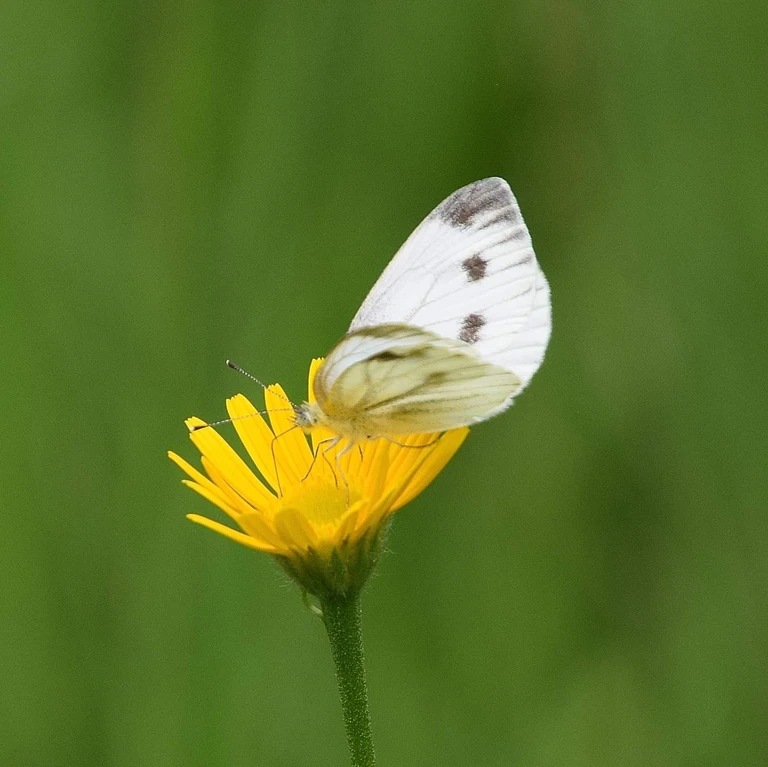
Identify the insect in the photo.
Pieris napi
